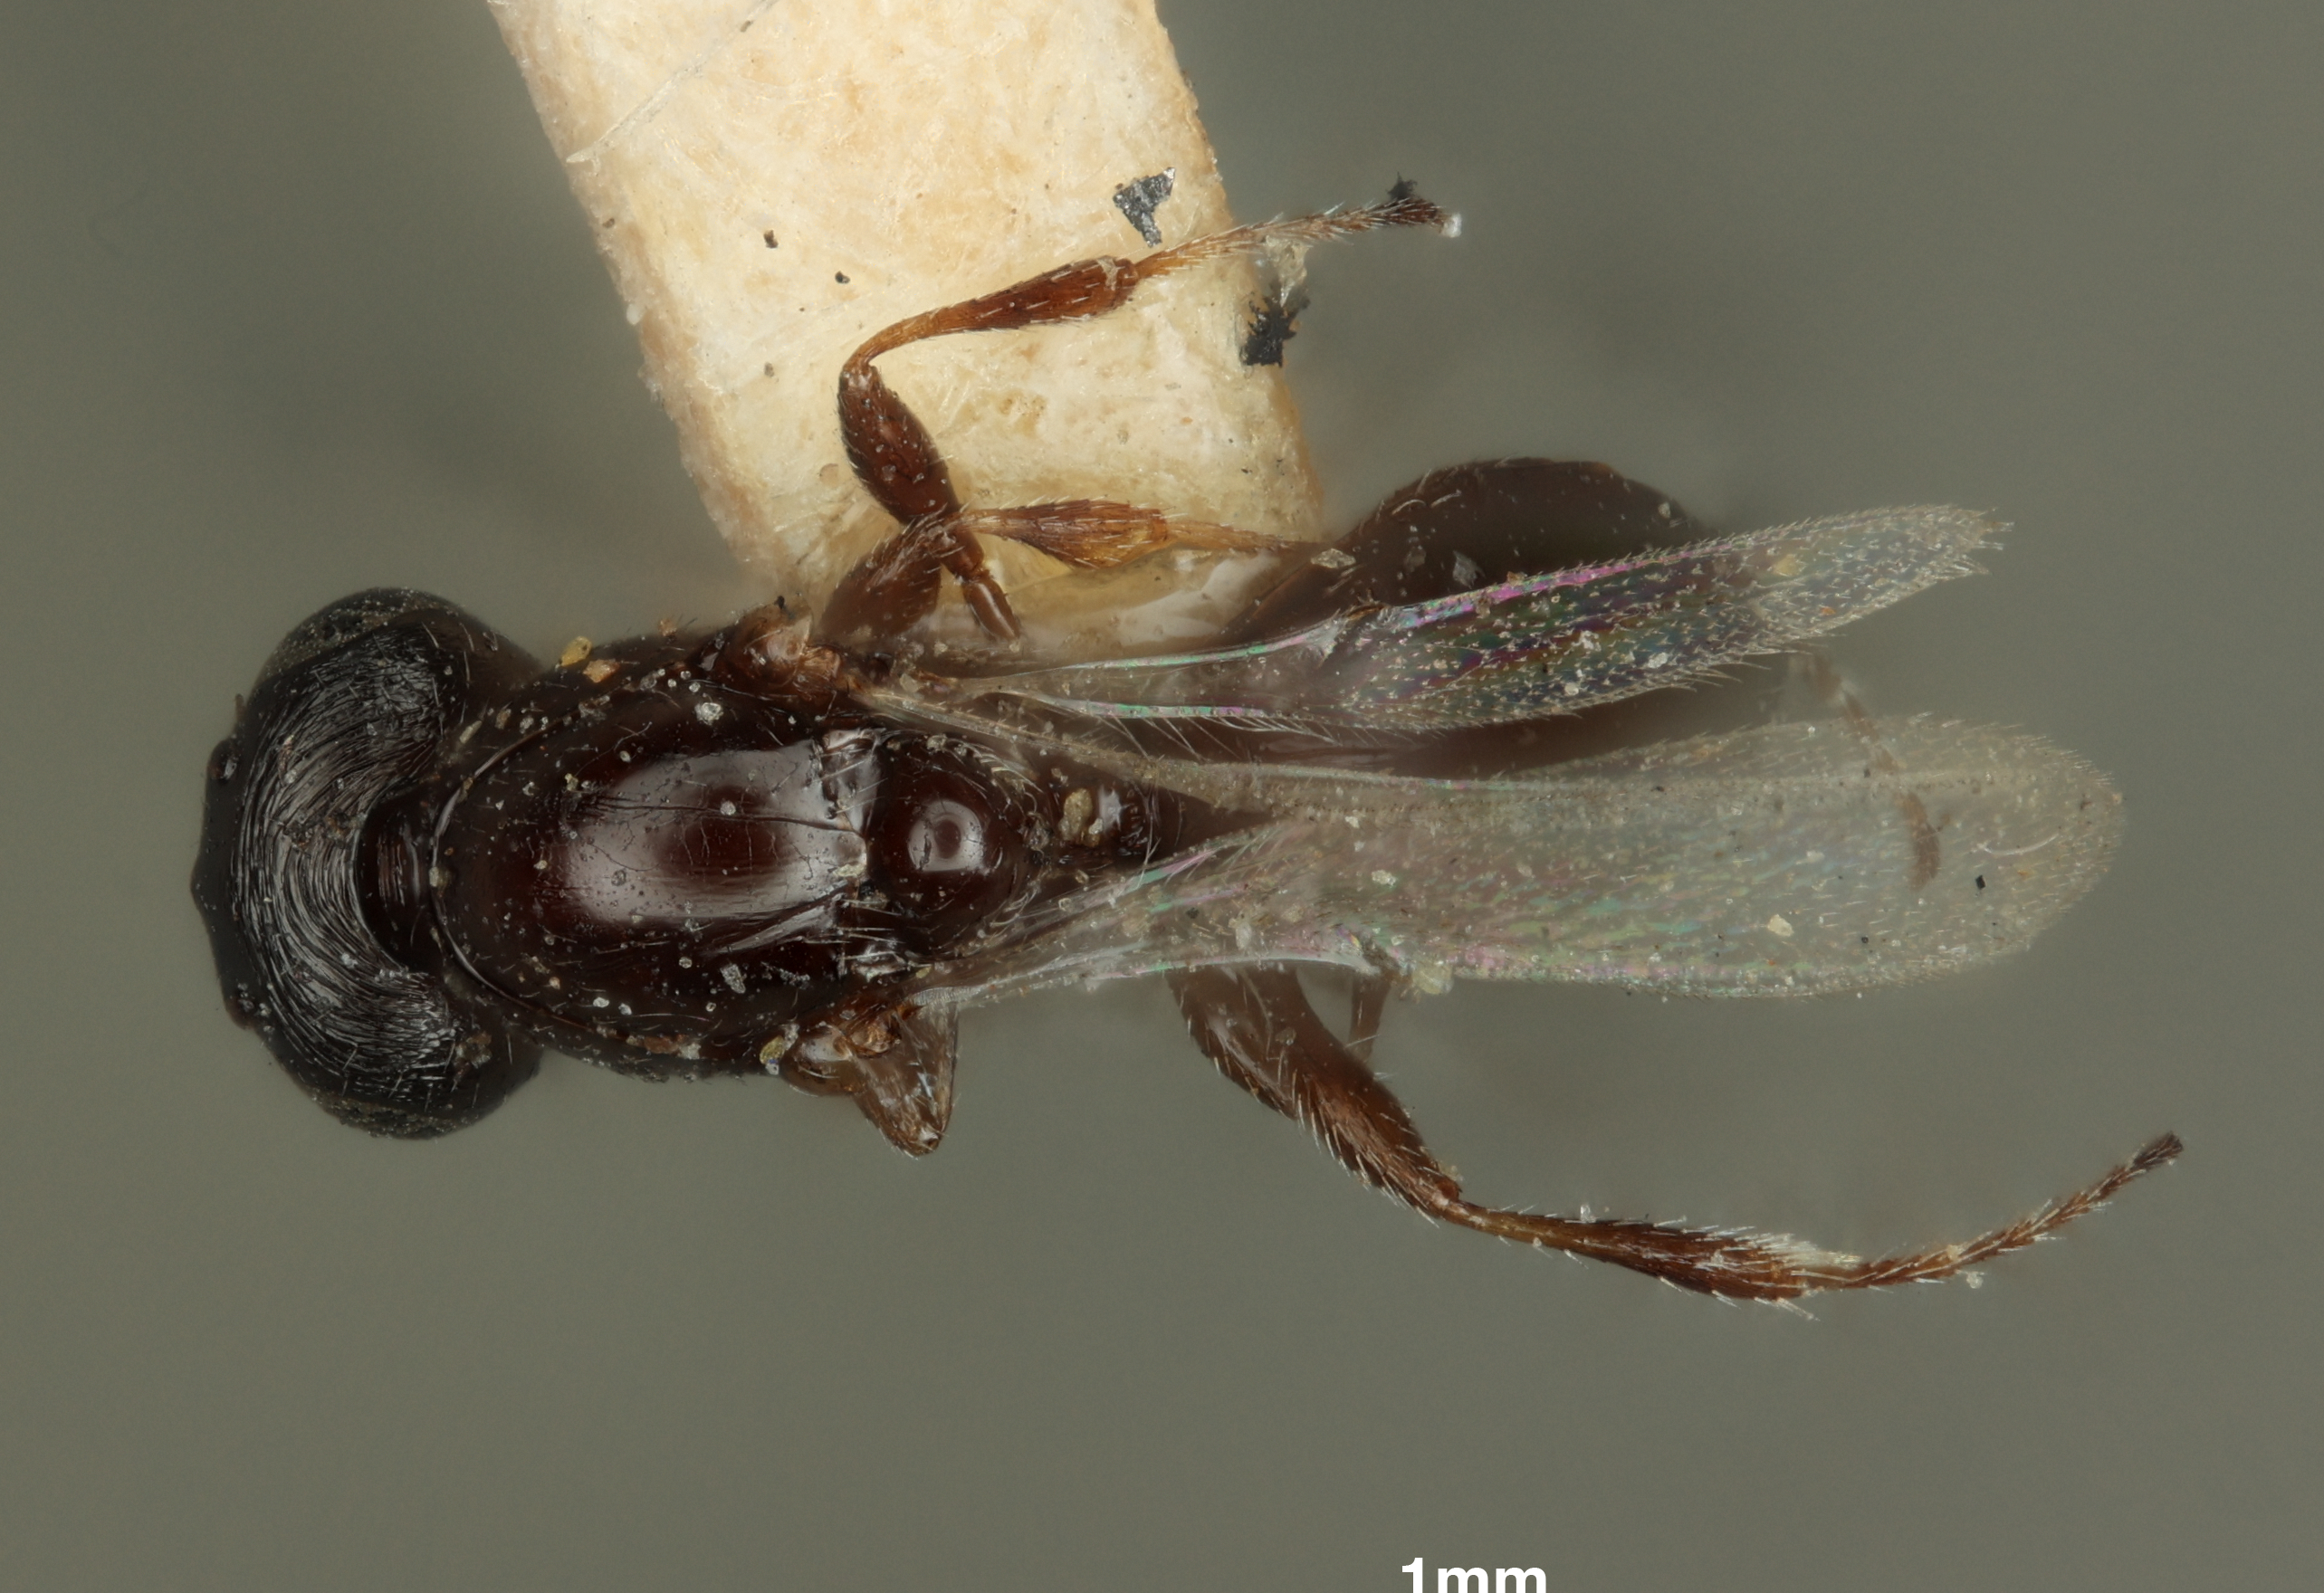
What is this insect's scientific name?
Polygnotus atriplicis
